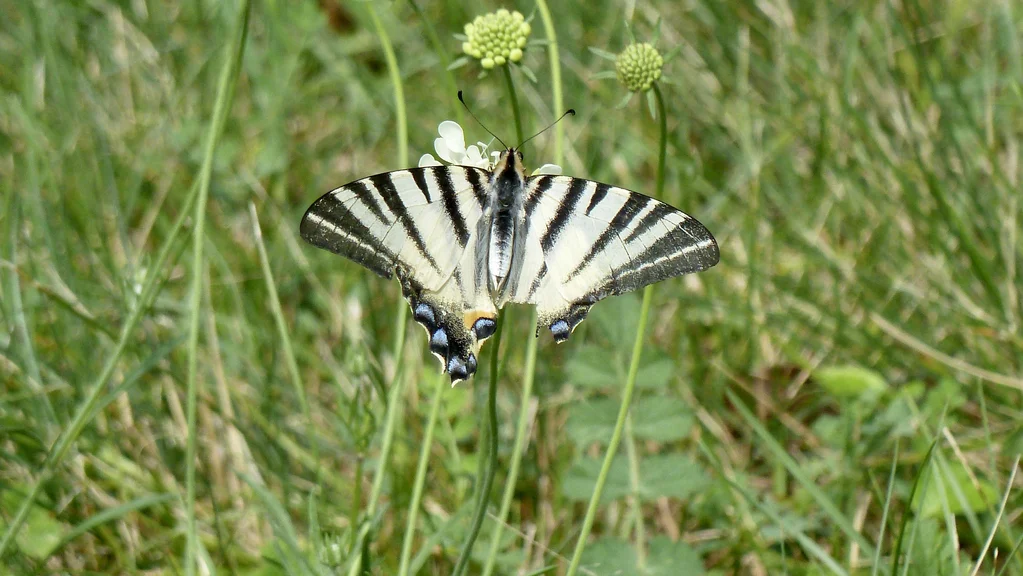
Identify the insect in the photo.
Iphiclides podalirius
